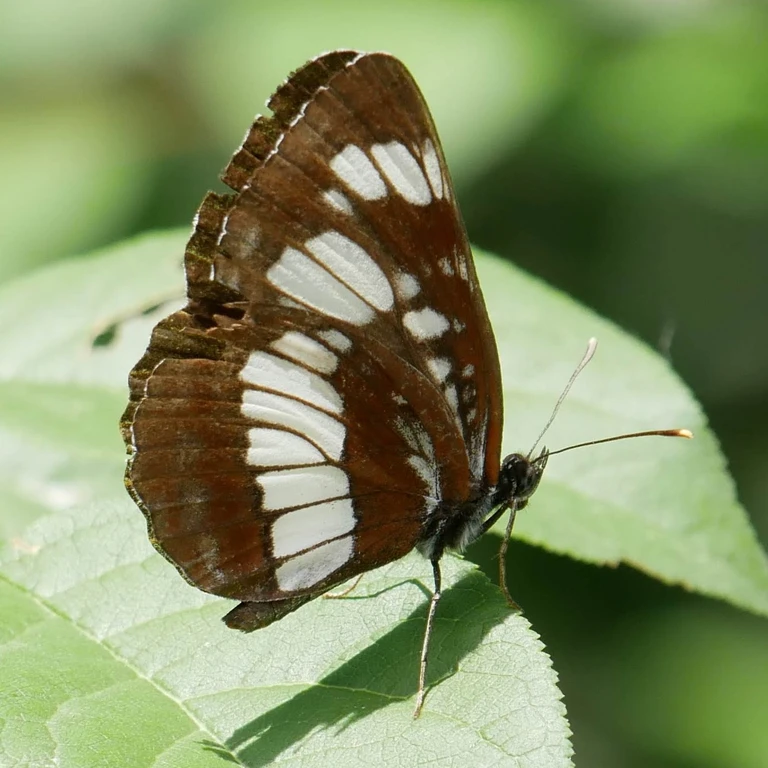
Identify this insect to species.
Neptis rivularis
